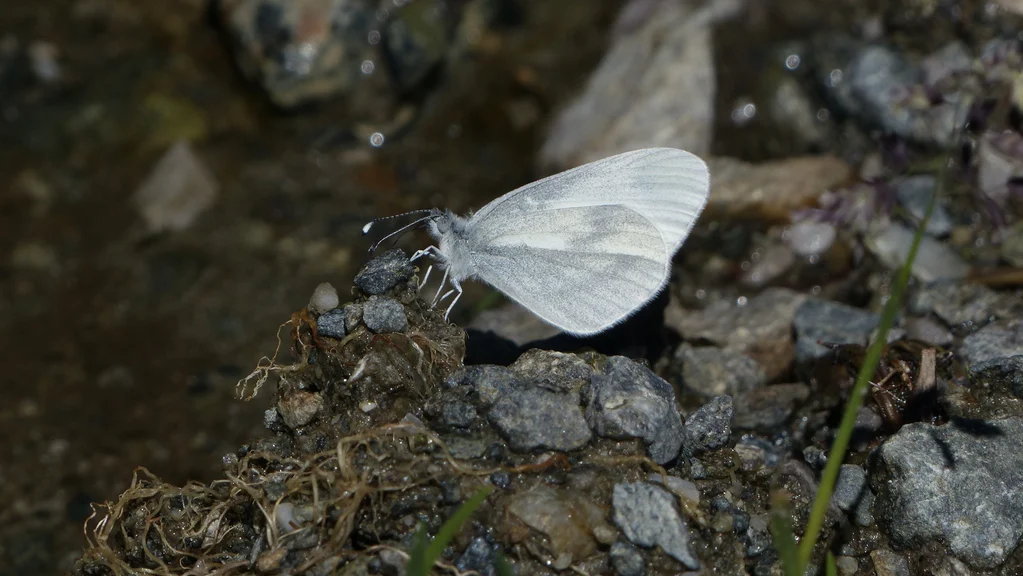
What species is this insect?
Leptidea sinapis/juvernica
